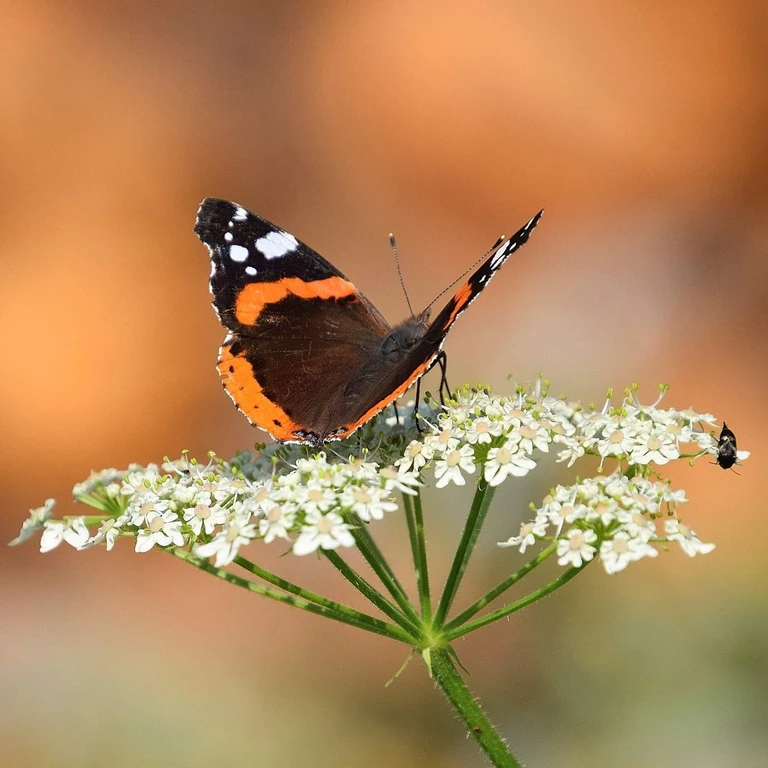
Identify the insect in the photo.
Vanessa atalanta
